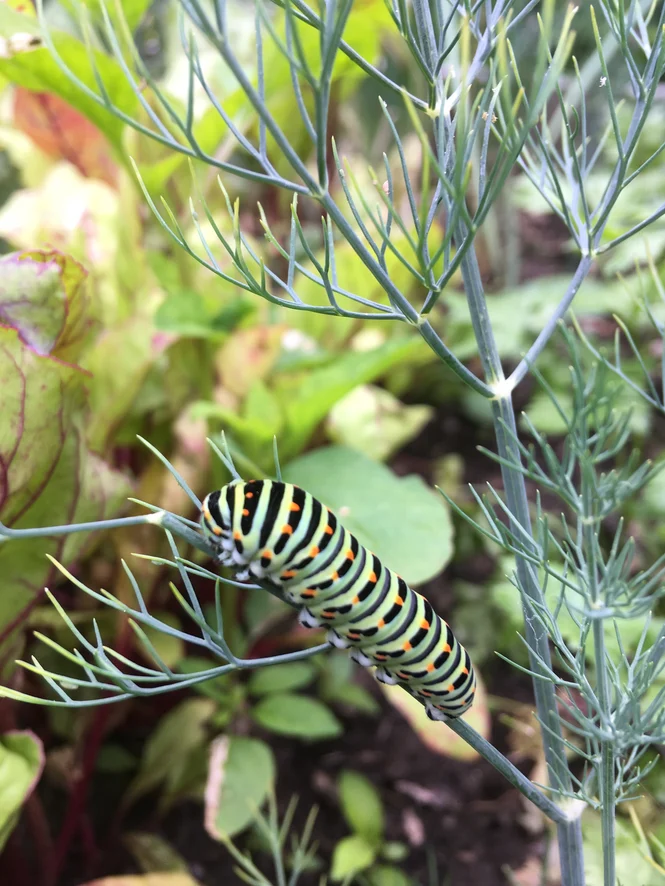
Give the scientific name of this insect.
Papilio machaon
